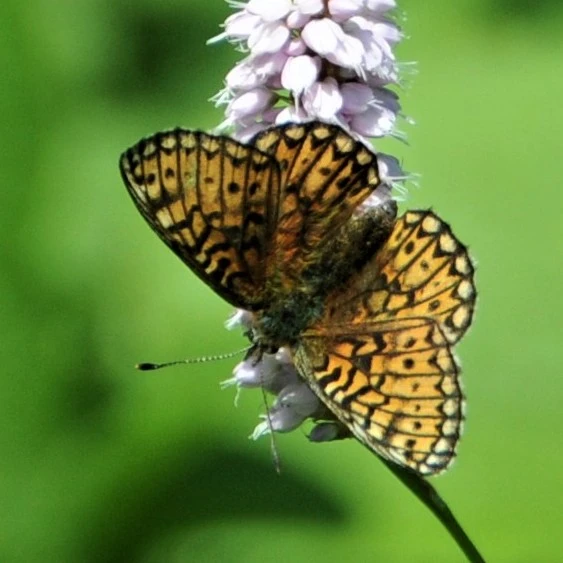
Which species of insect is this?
Boloria eunomia
